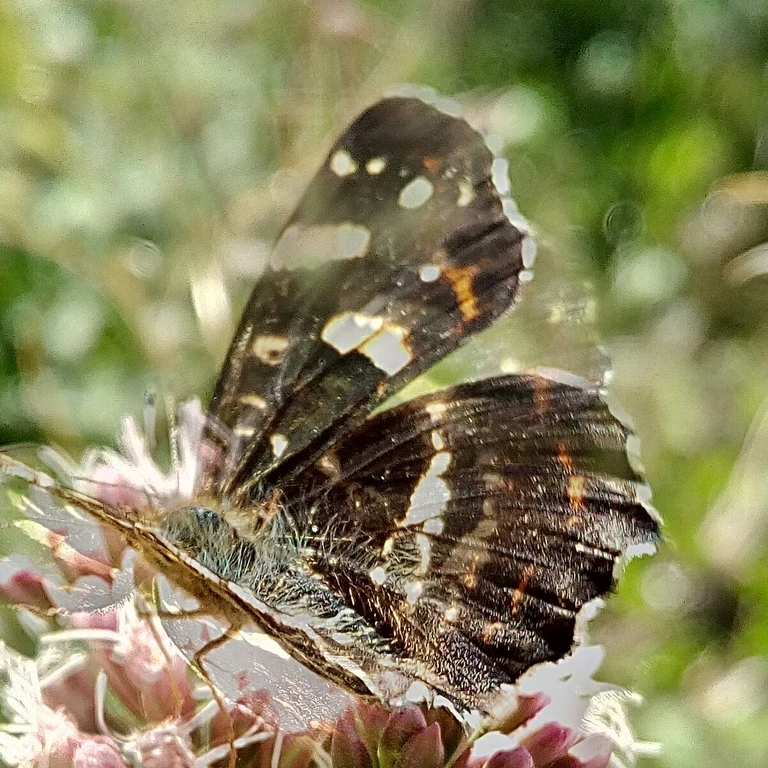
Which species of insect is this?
Araschnia levana
